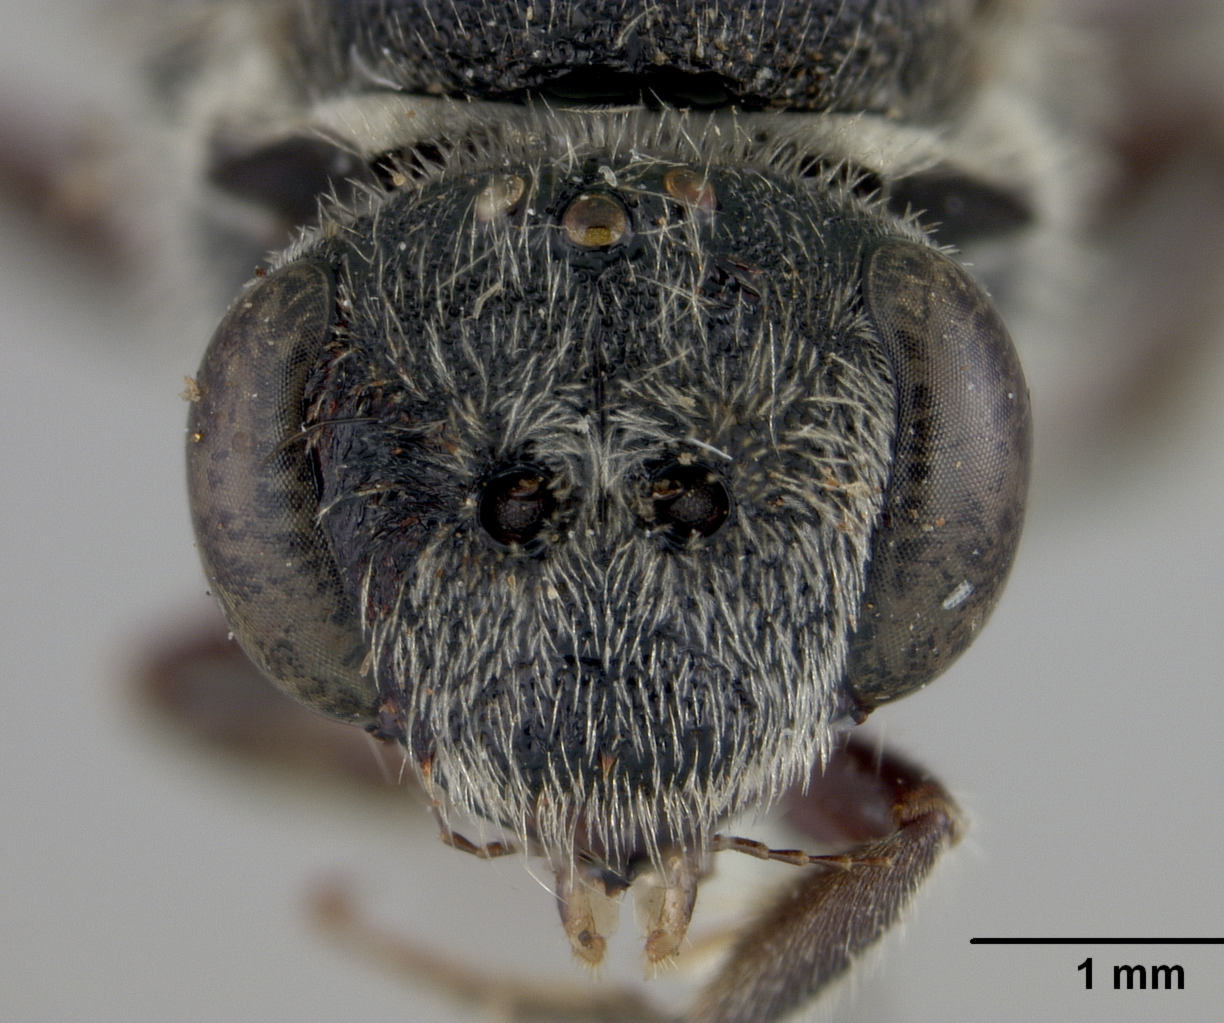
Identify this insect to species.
Sphecodes pecosensis
